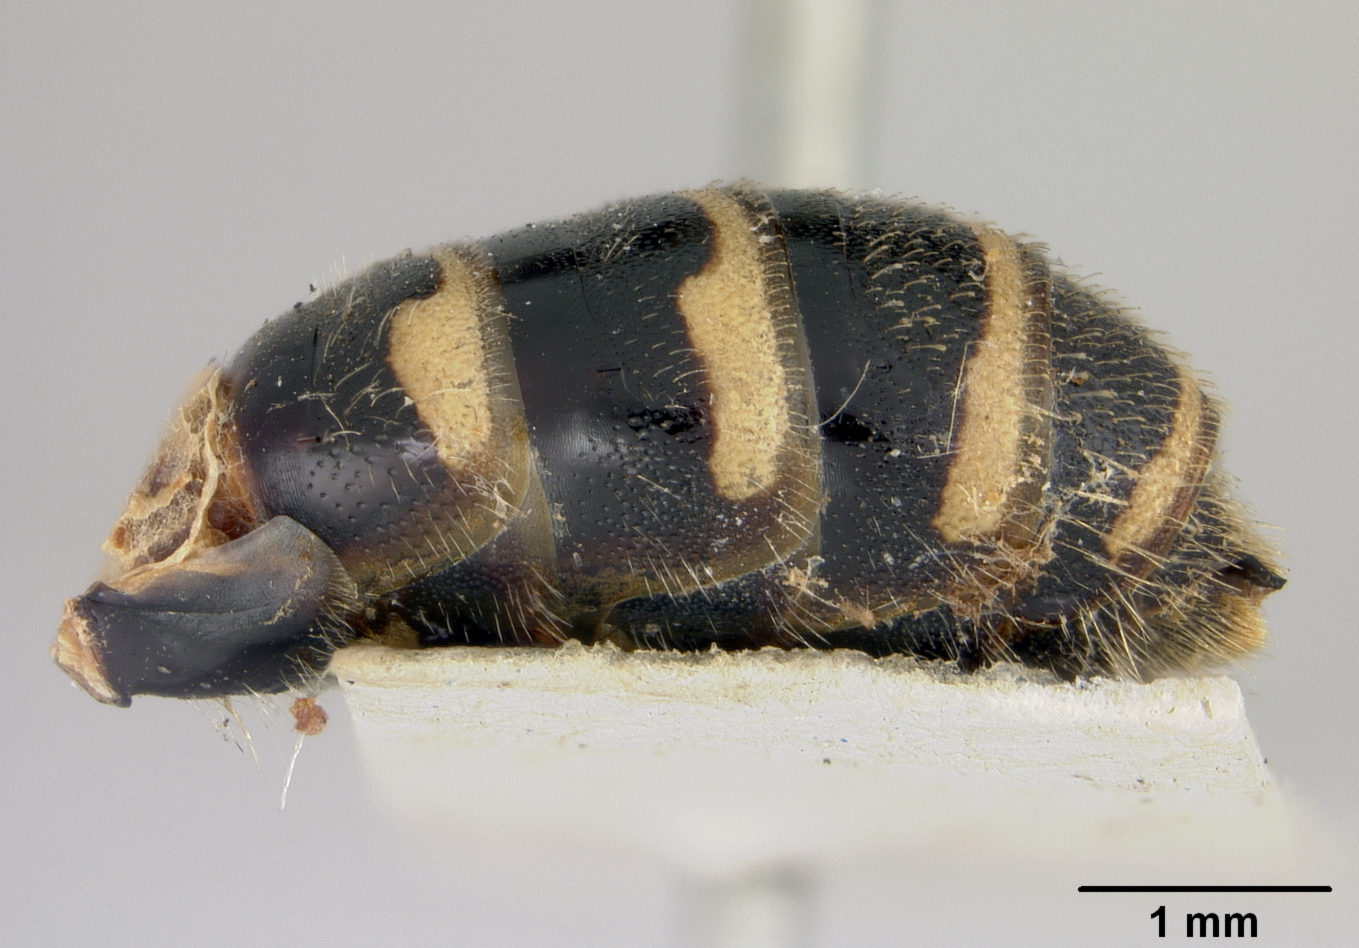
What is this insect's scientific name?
Ceratina hieroglyphica
